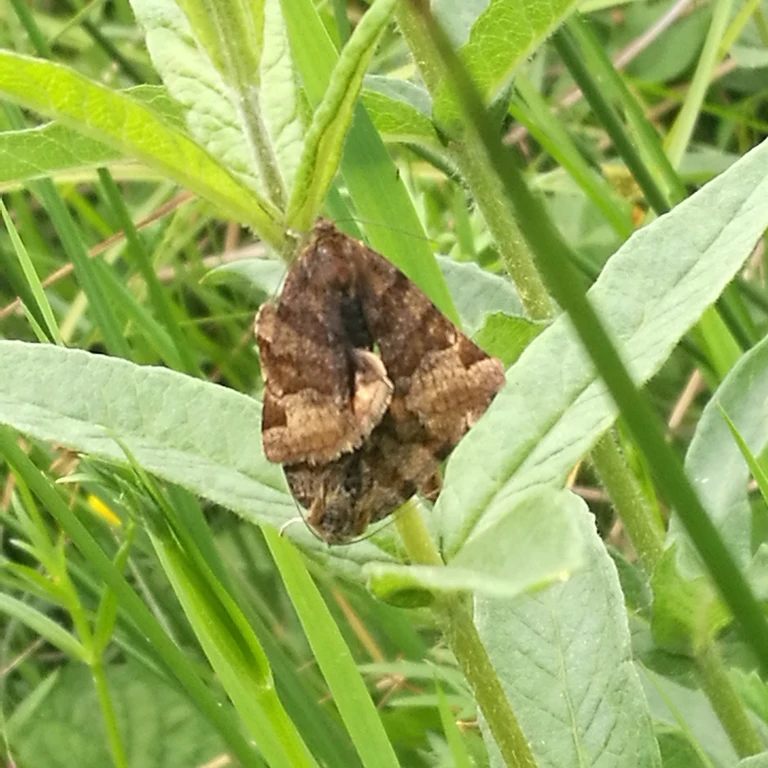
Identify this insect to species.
Euclidia glyphica
